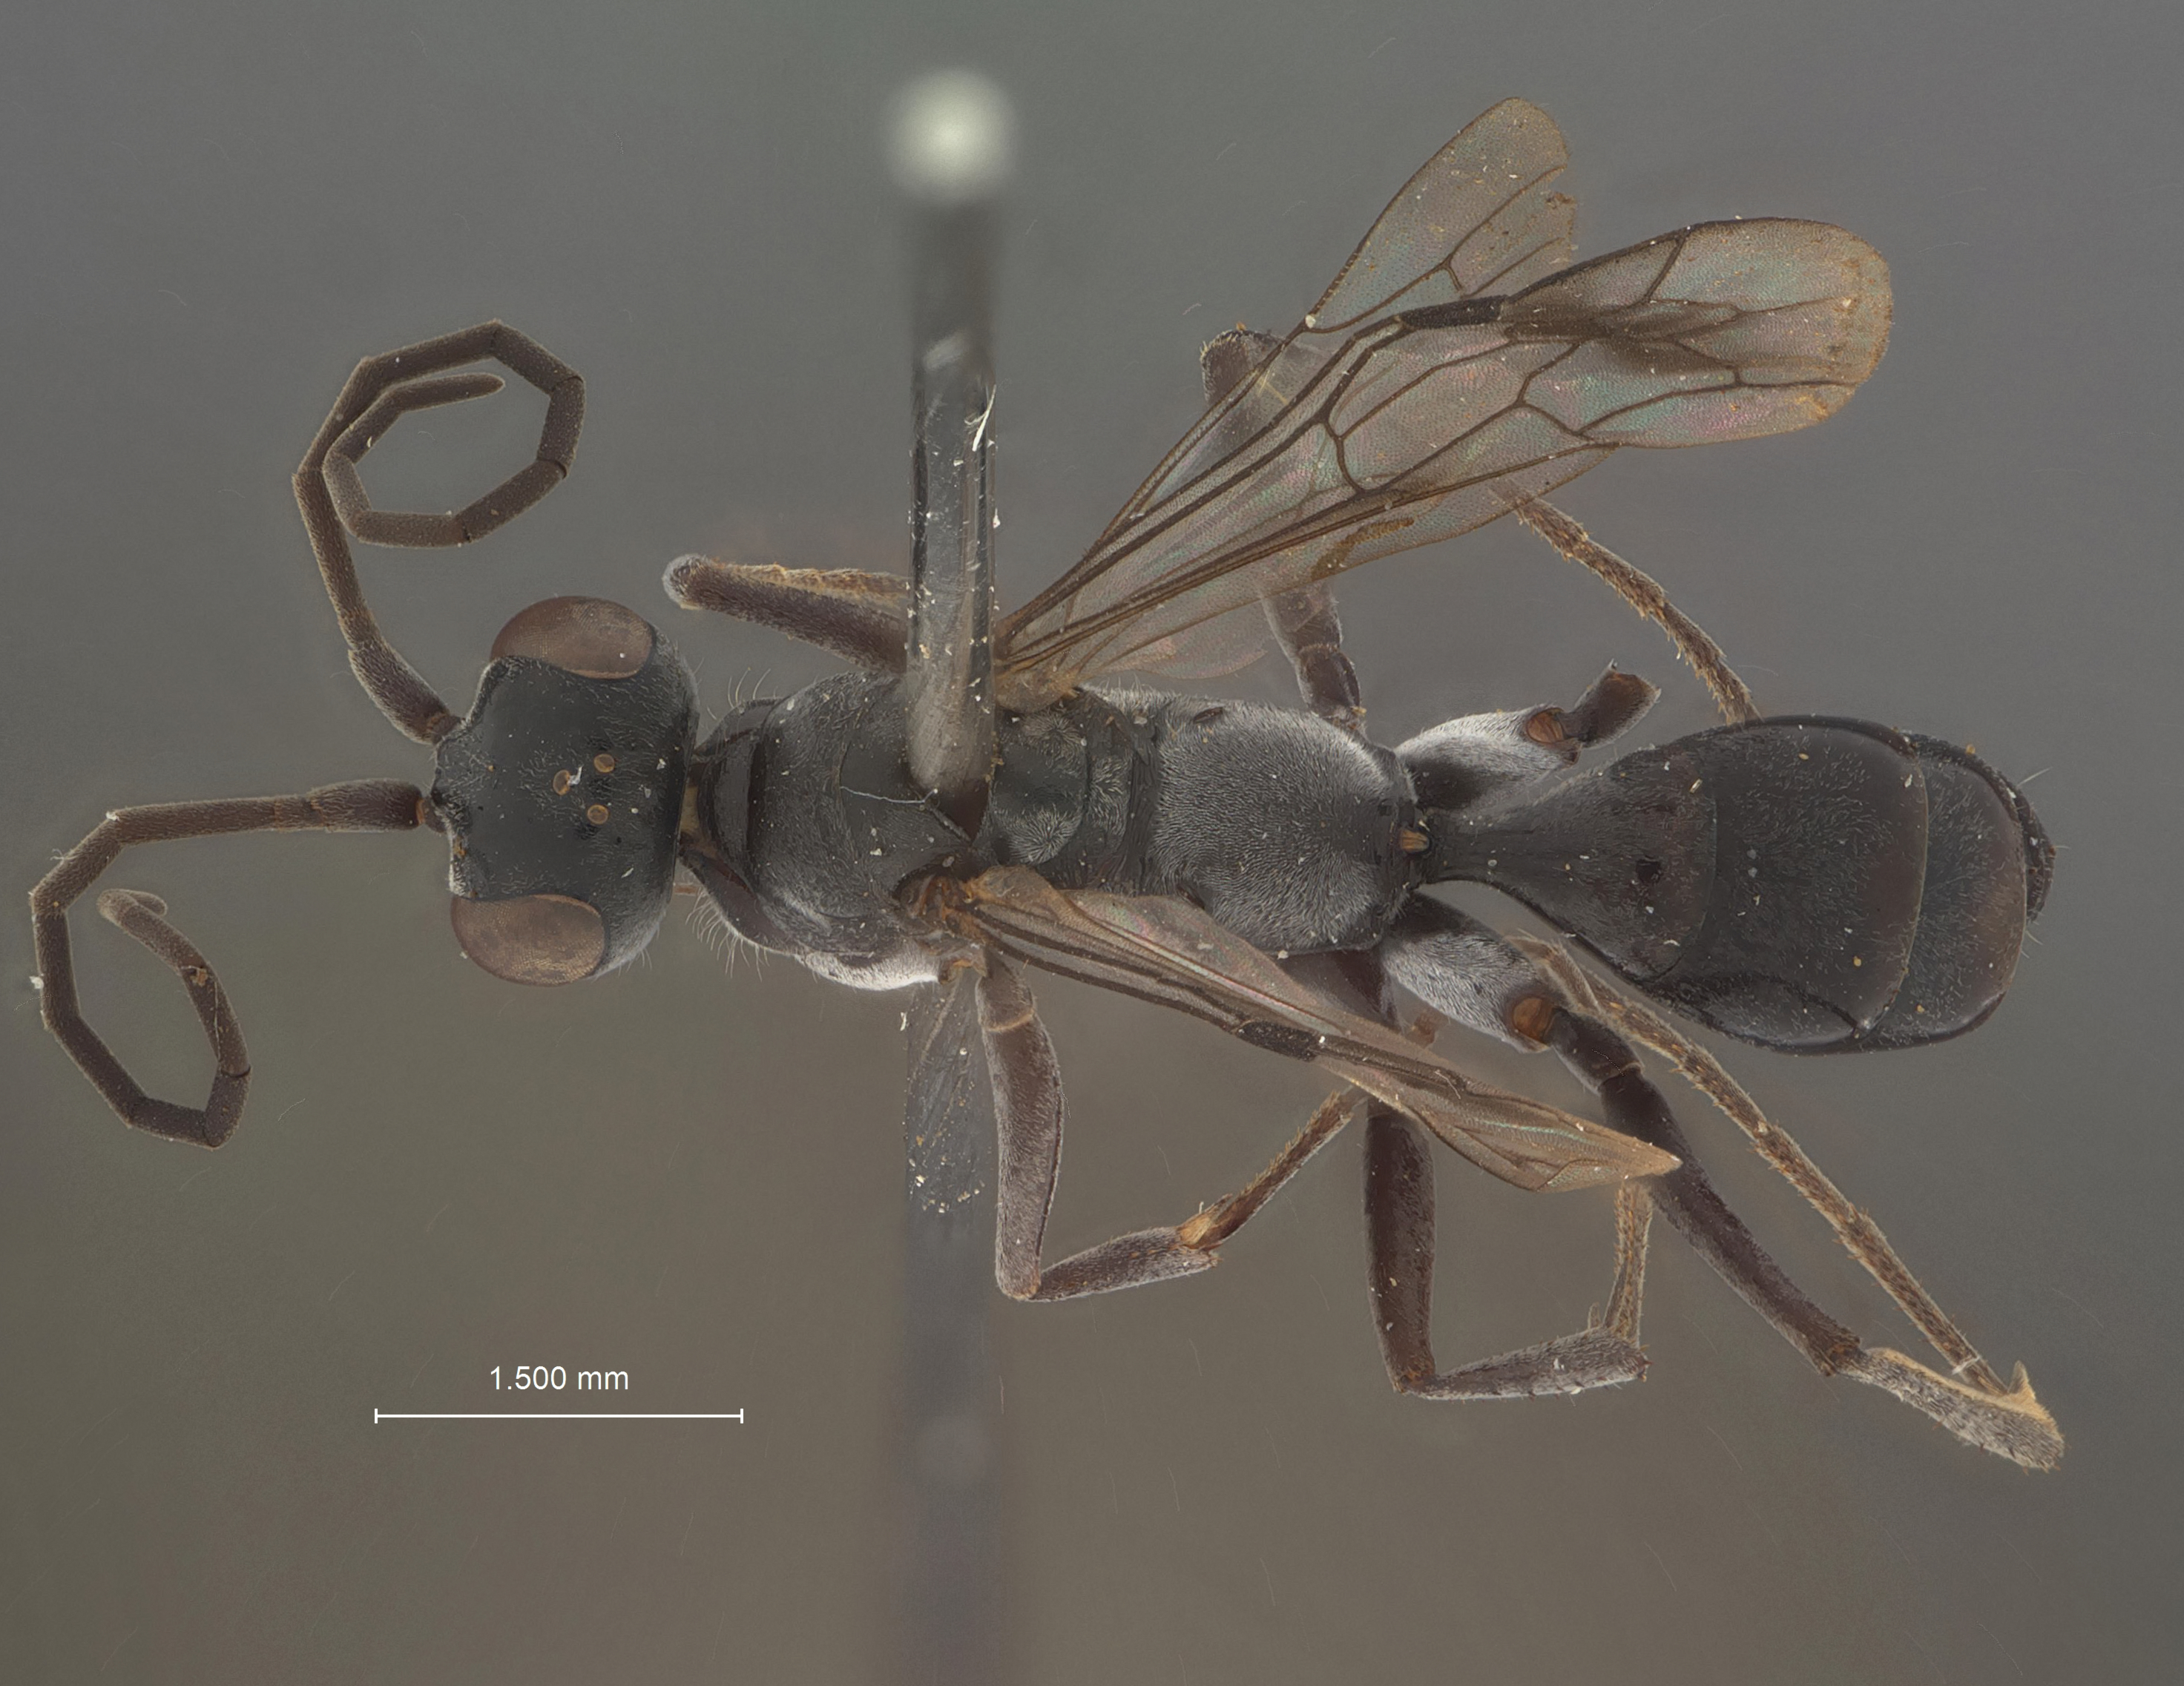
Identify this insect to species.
Auplopus hoorai
